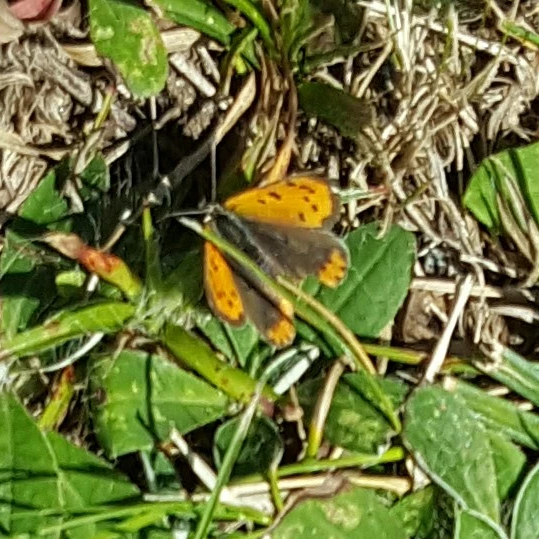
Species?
Lycaena phlaeas
